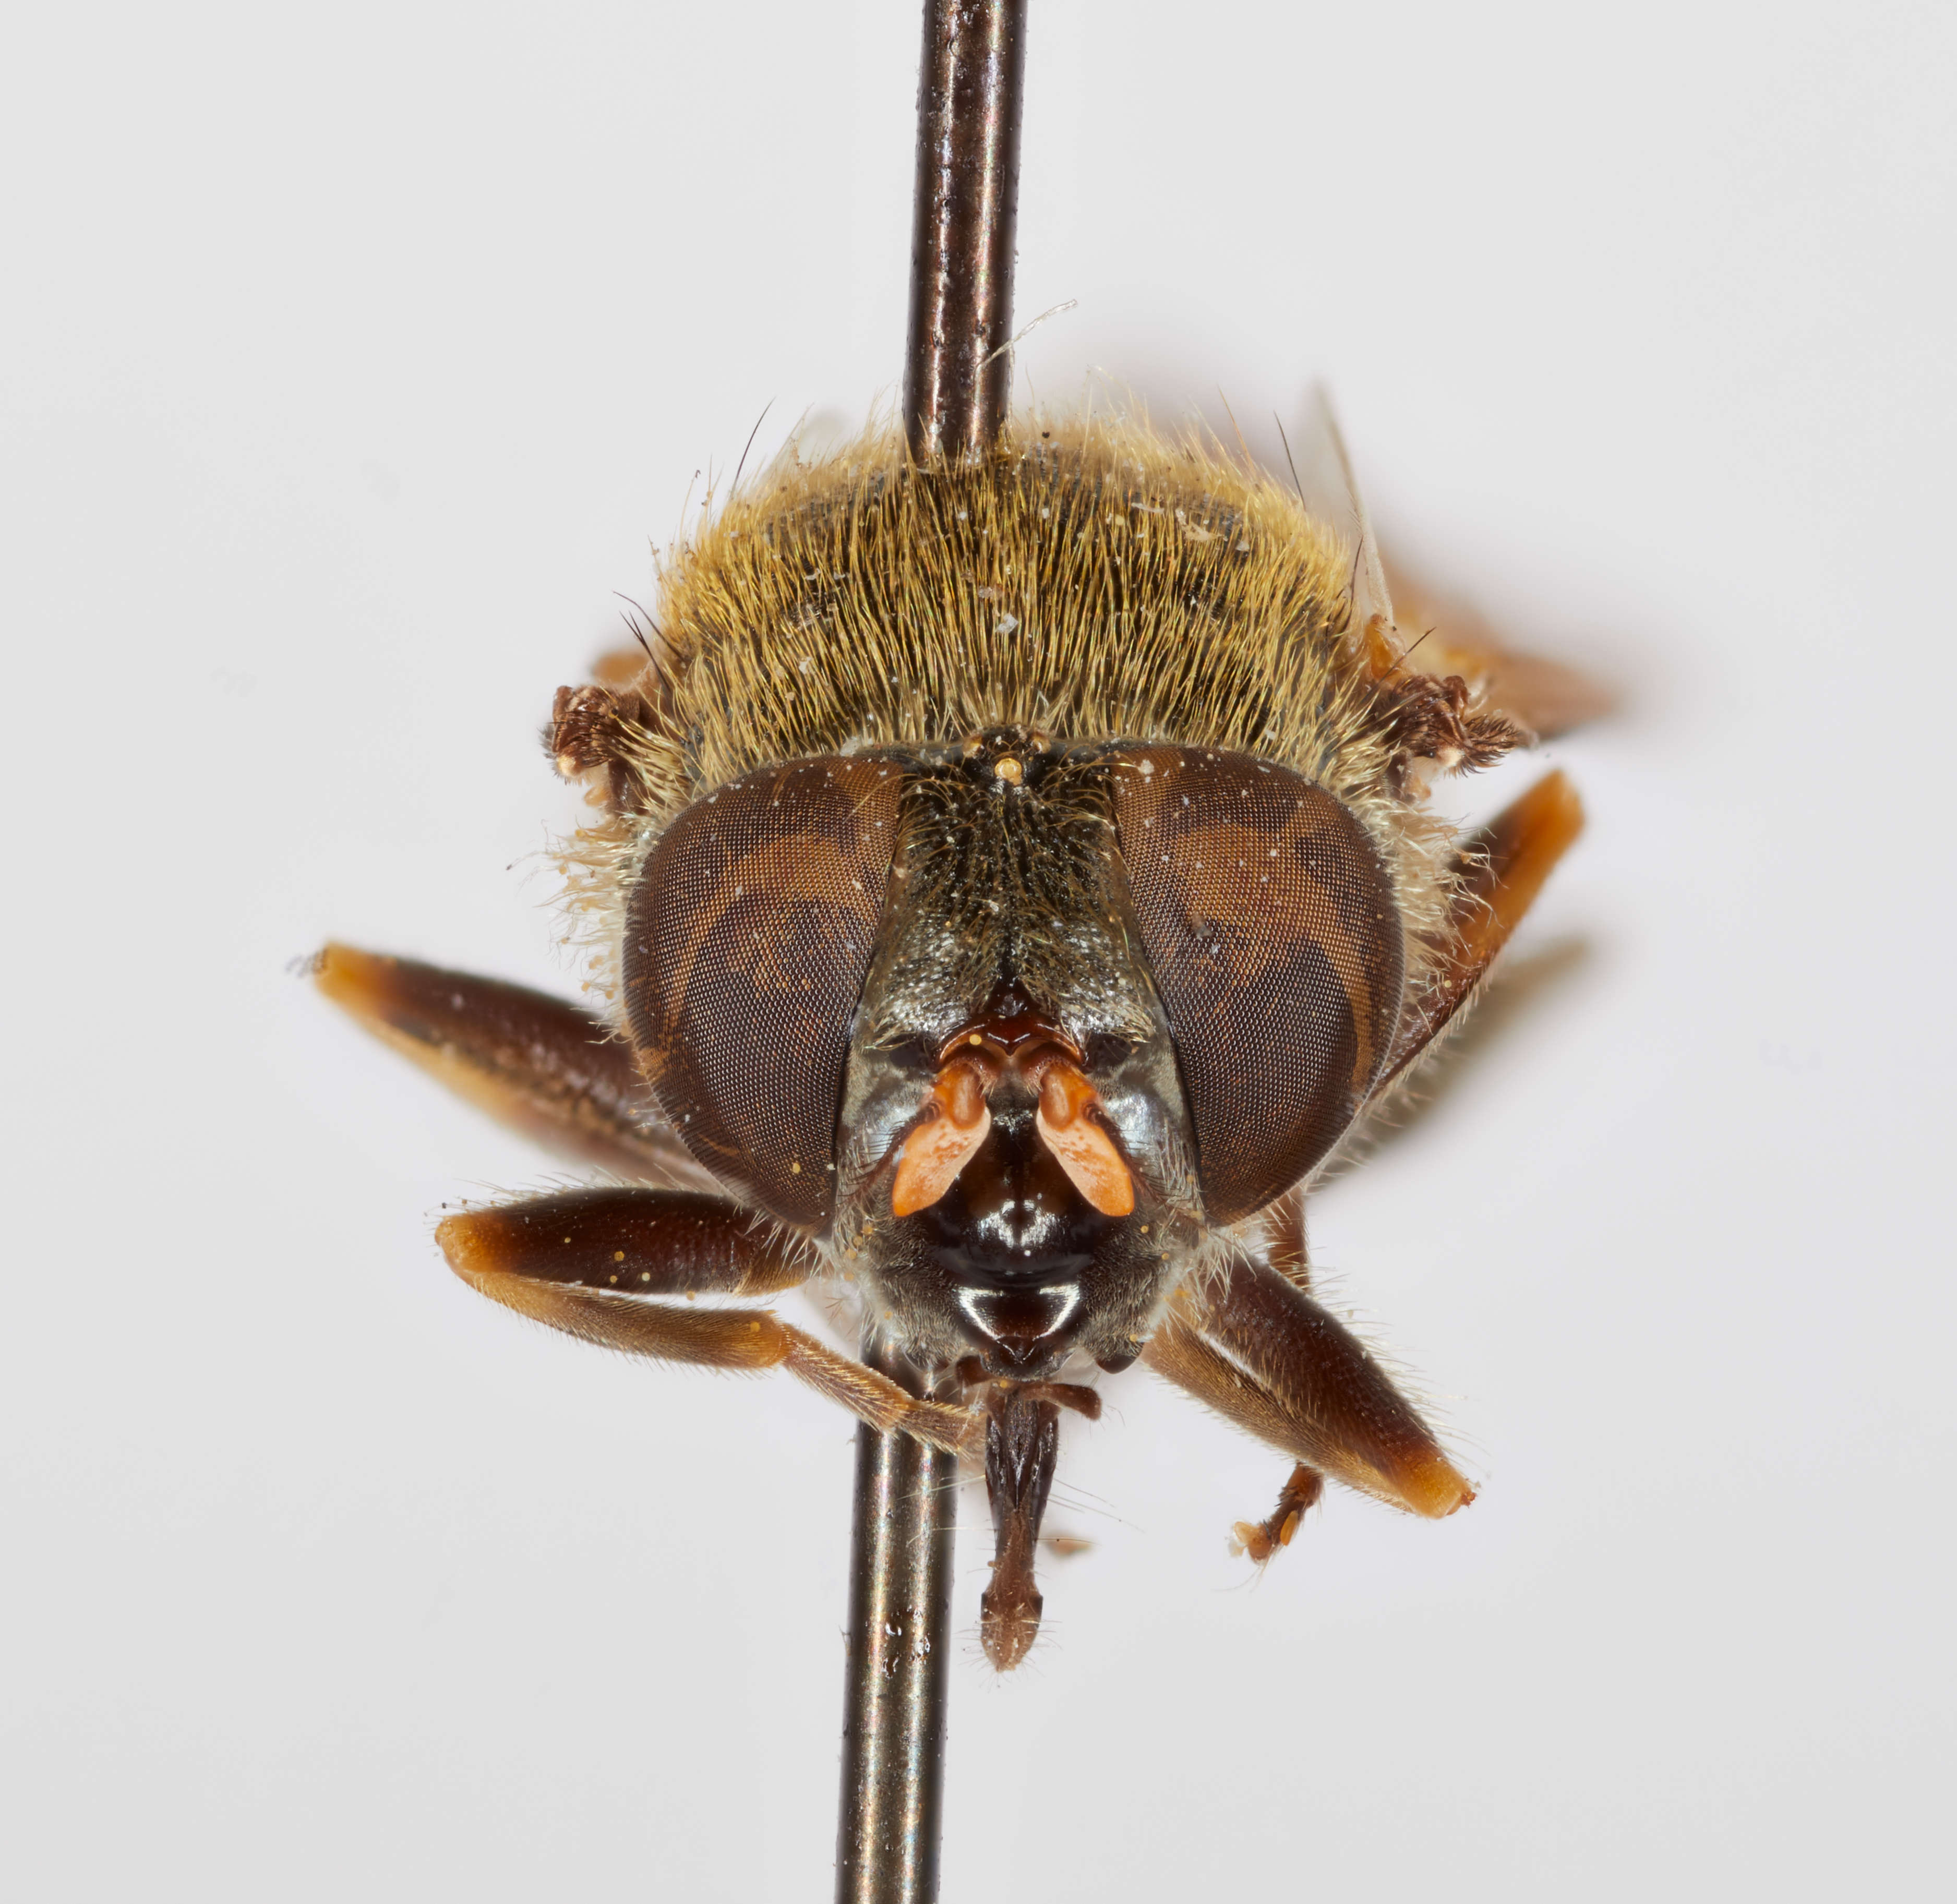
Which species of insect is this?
Cartosyrphus canadensis
